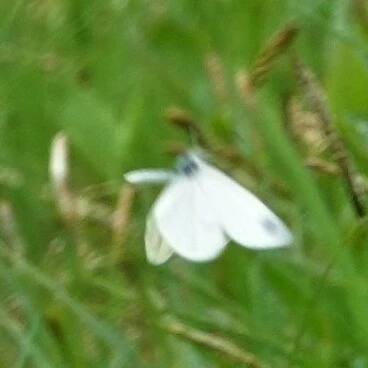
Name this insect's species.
Leptidea sinapis/juvernica
